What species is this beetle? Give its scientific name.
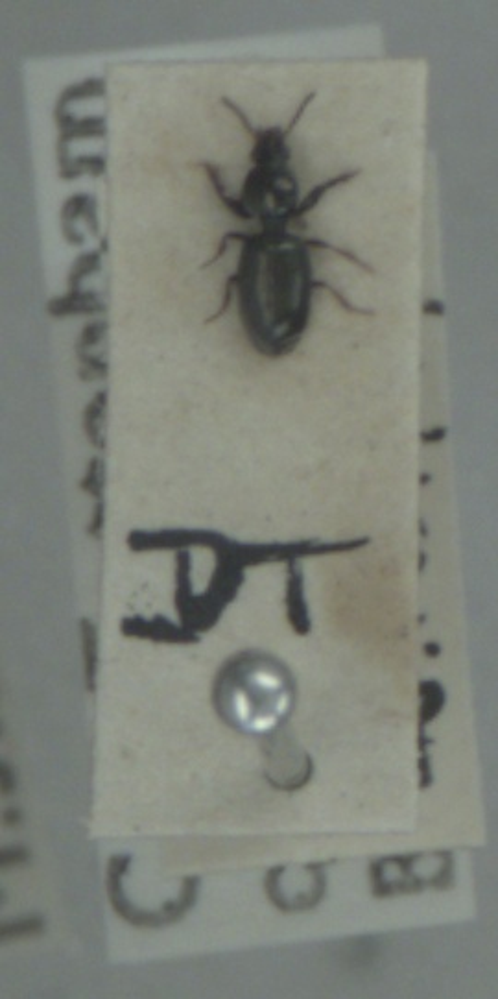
Dyschirius aeneus
